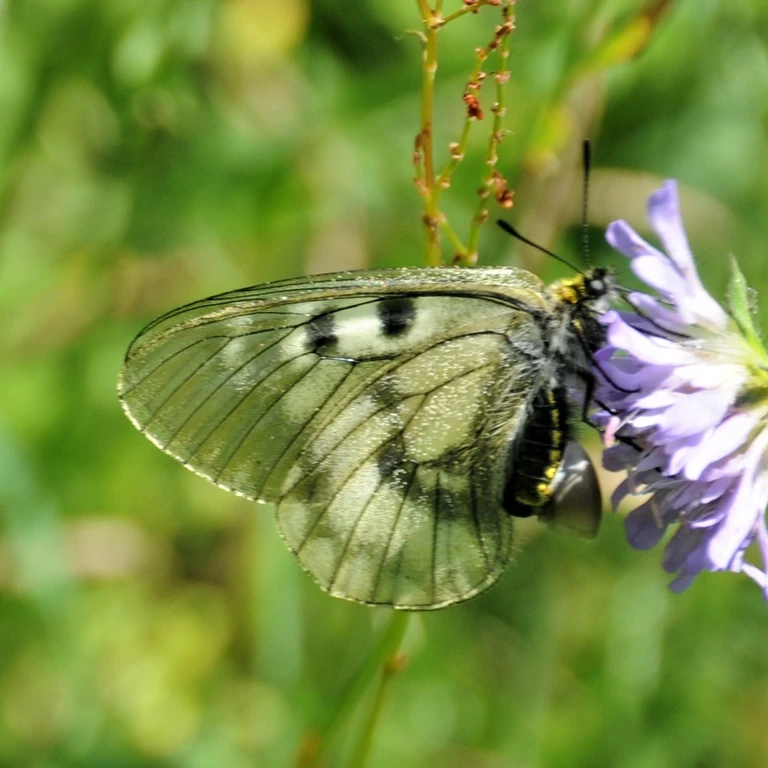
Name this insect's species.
Parnassius mnemosyne
